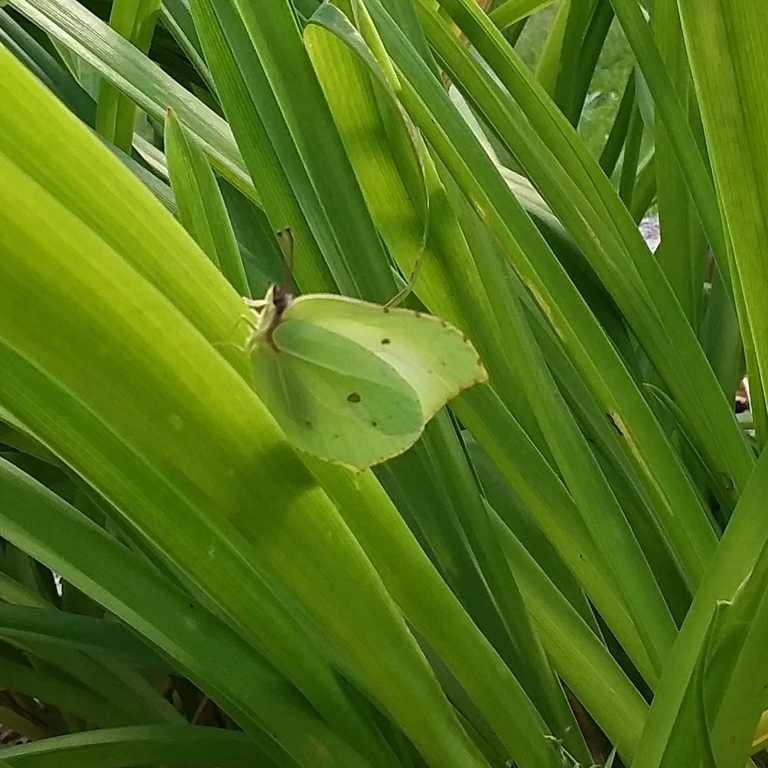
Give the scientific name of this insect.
Gonepteryx rhamni
